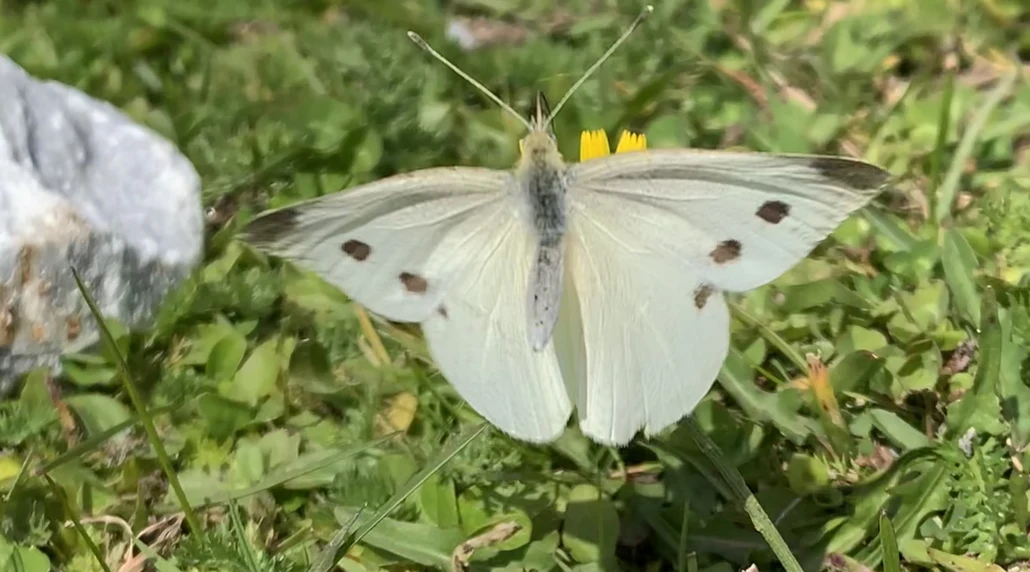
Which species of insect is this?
Pieris rapae
